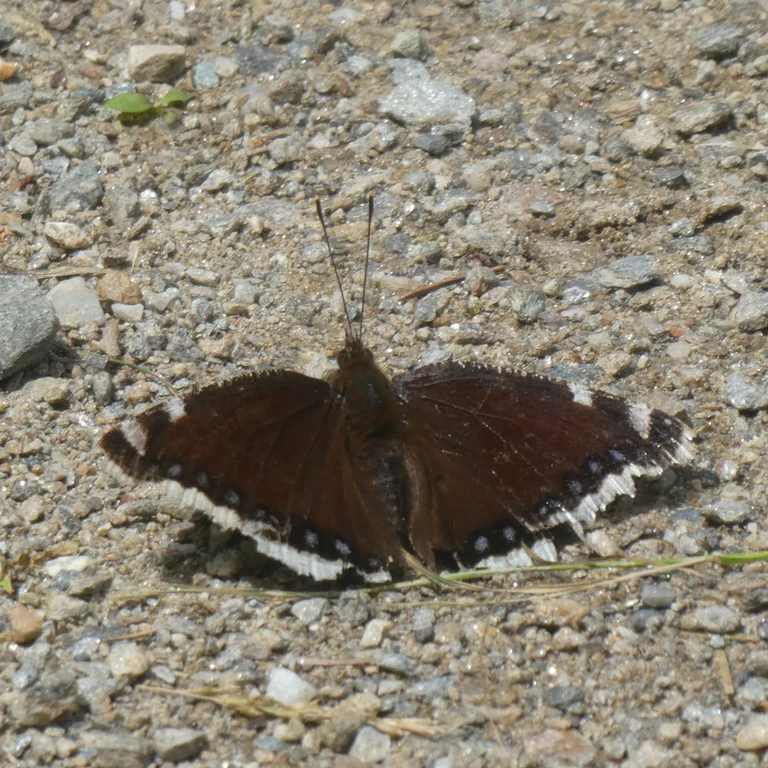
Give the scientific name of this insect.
Nymphalis antiopa
